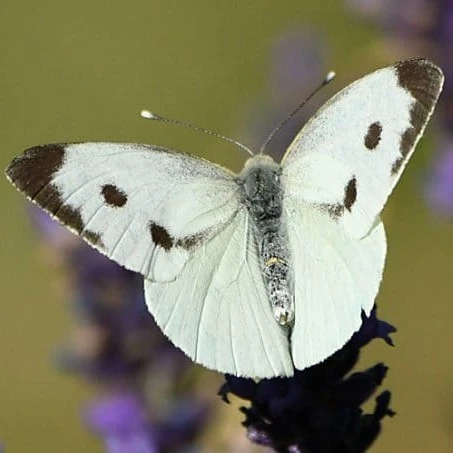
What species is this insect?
Pieris brassicae
